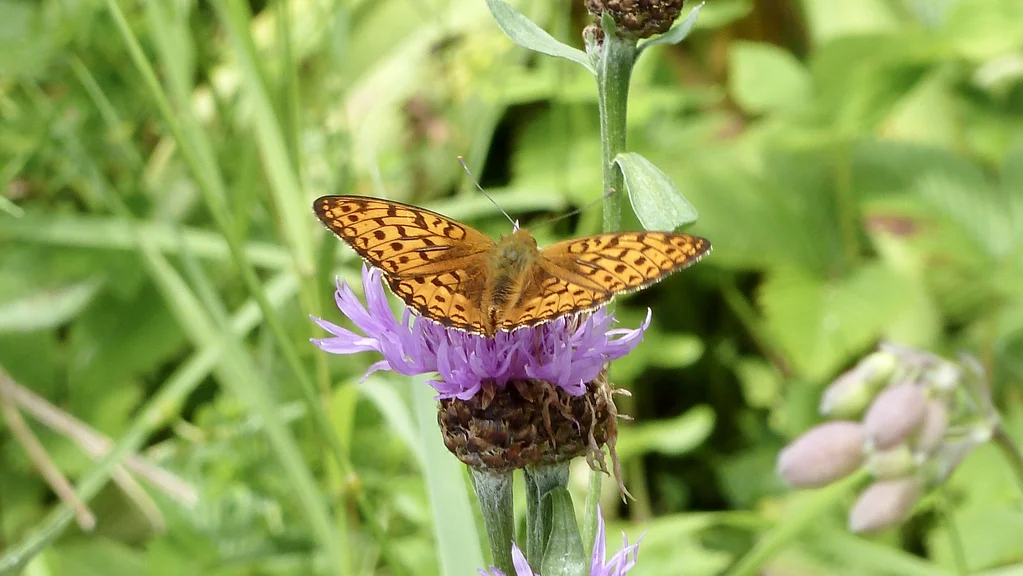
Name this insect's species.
Fabriciana adippe
